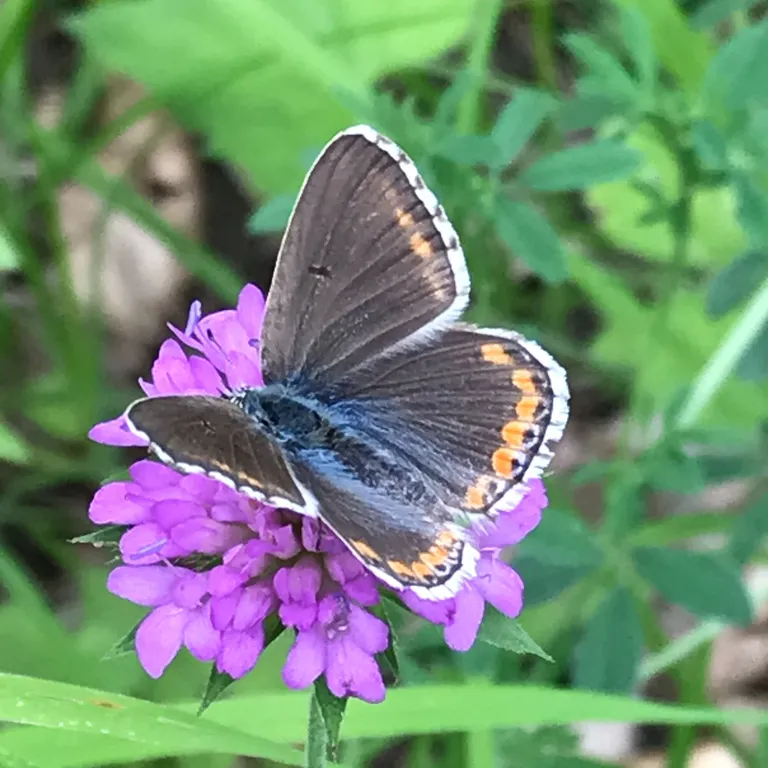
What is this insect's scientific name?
Lysandra bellargus
